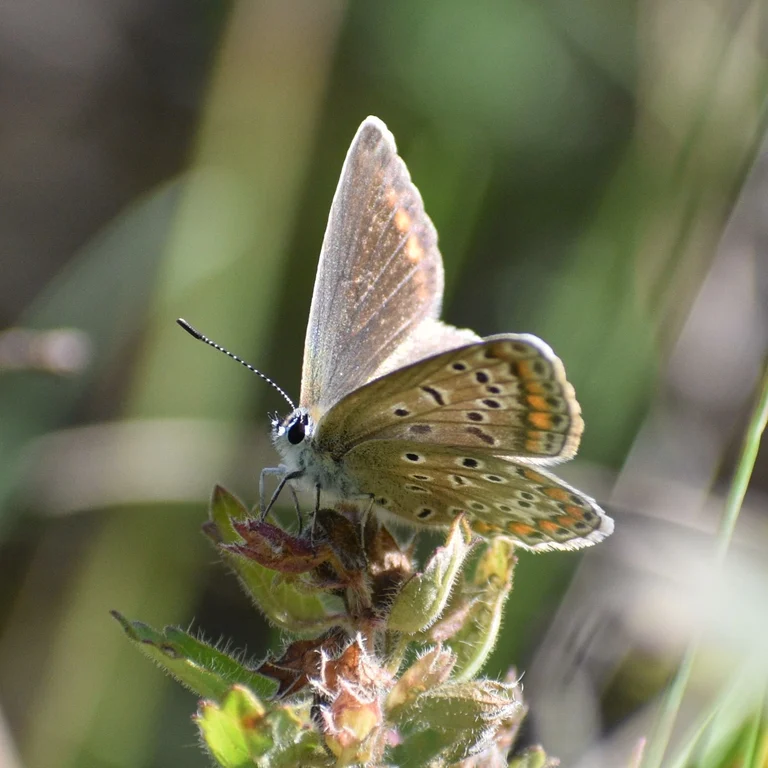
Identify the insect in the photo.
Polyommatus icarus
